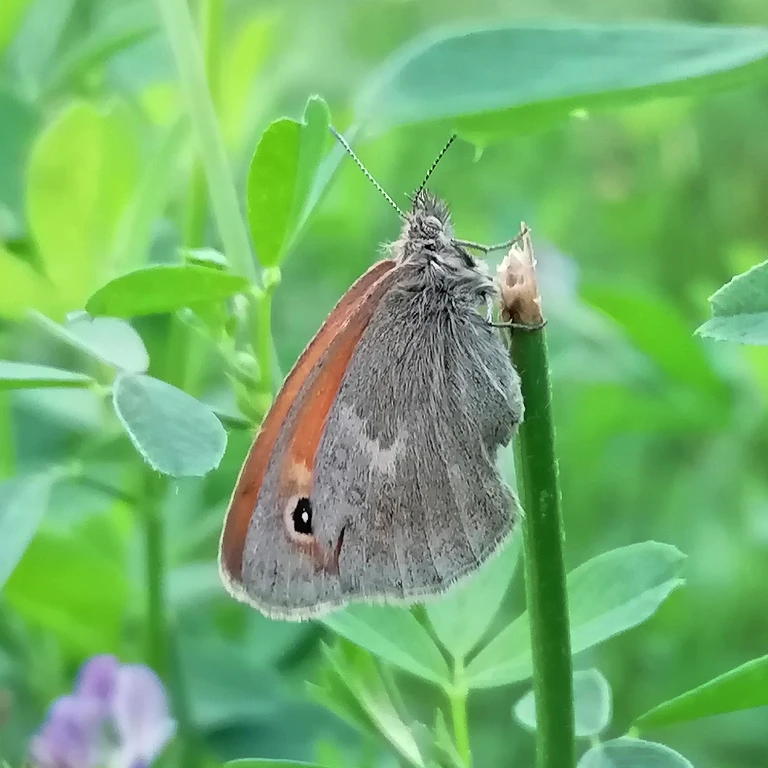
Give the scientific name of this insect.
Coenonympha pamphilus
